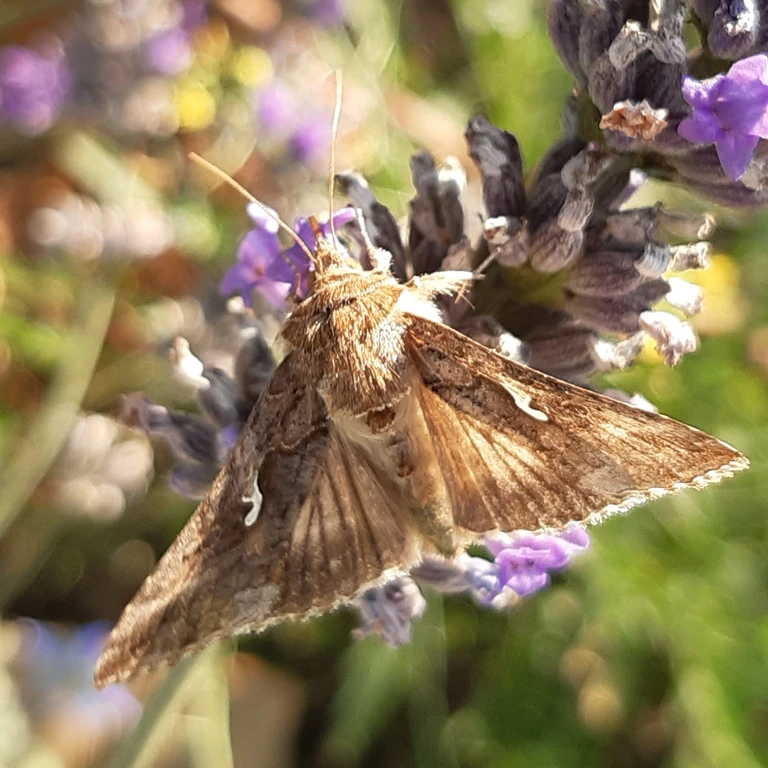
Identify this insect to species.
Autographa gamma
